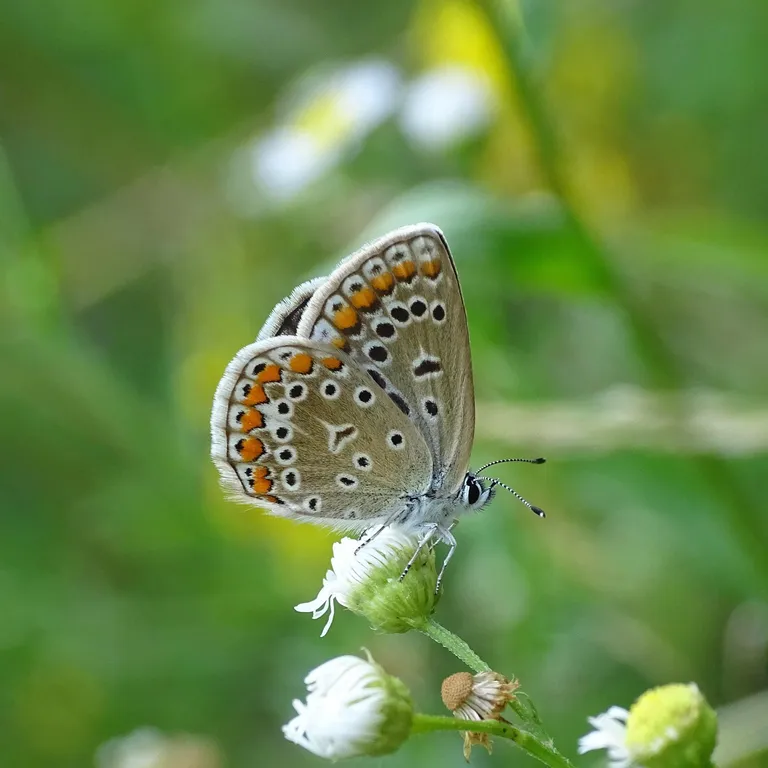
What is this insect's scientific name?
Polyommatus icarus
